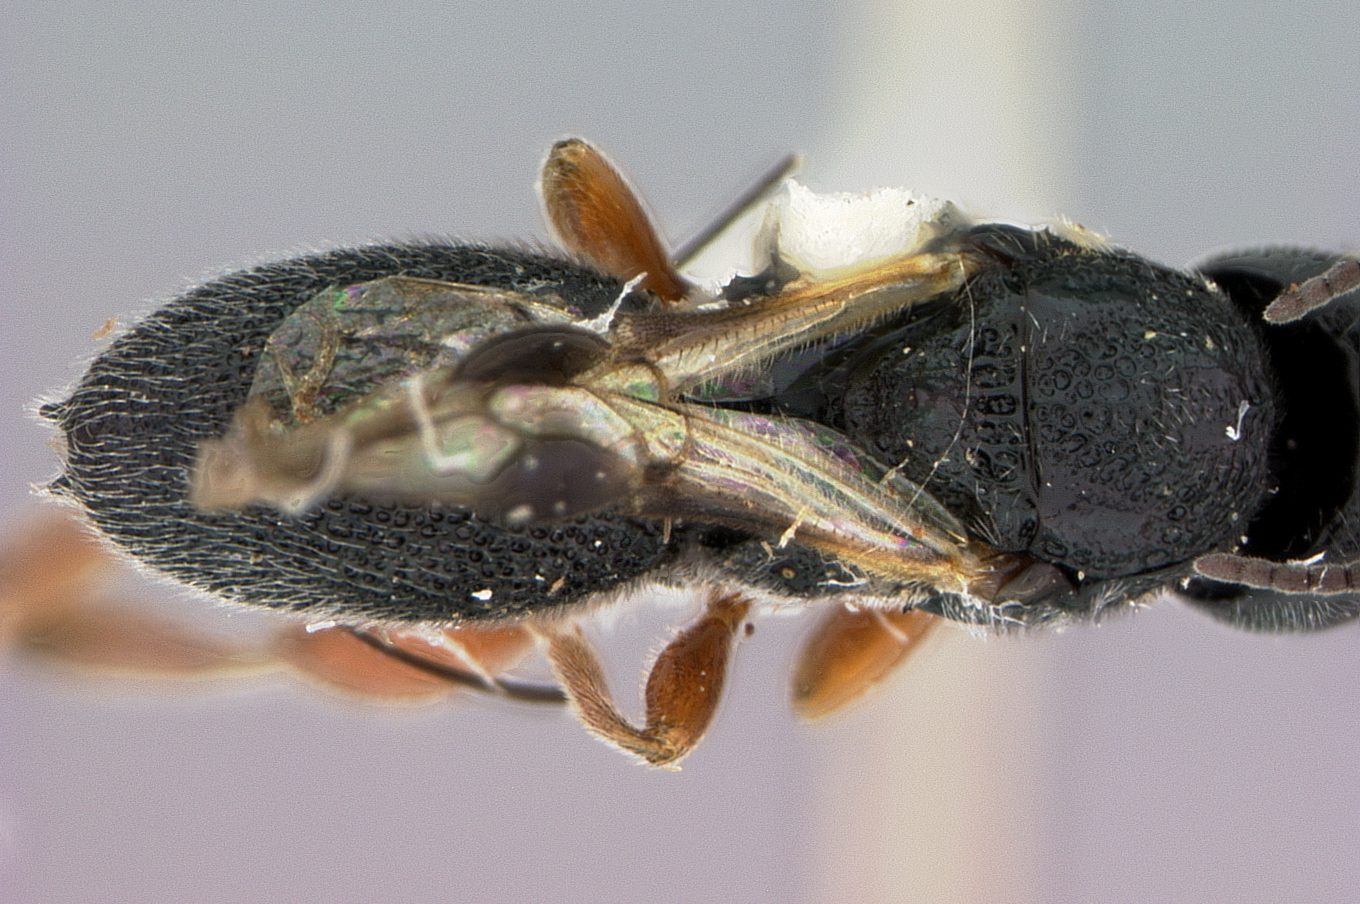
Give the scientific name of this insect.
Urosigalphus duranguensis
